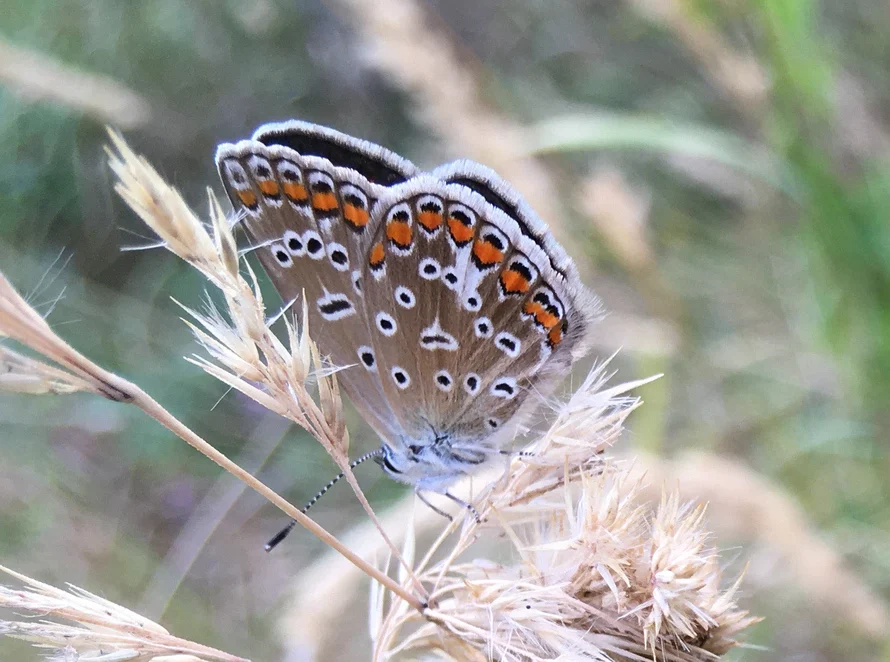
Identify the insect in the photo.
Polyommatus icarus
